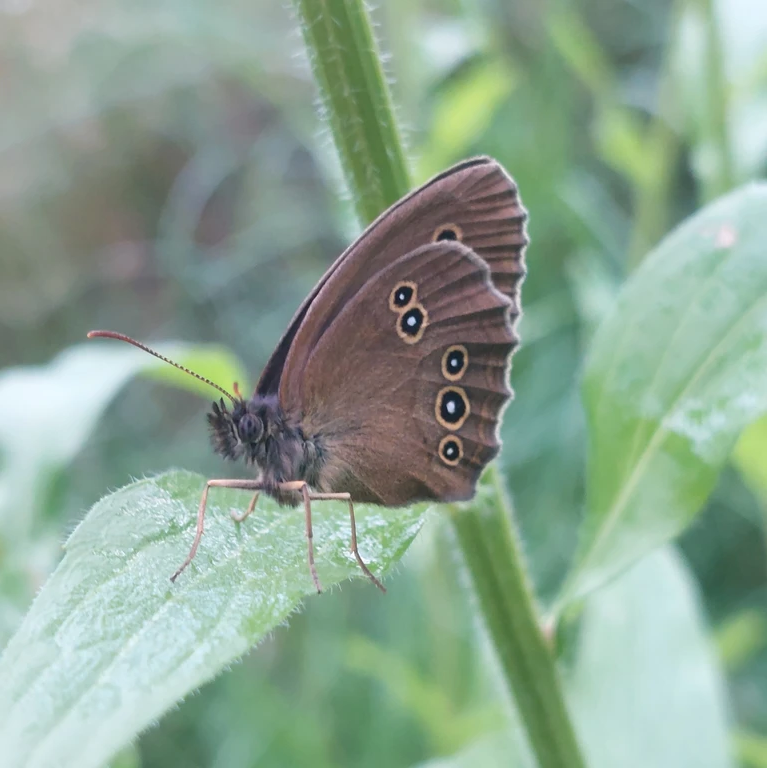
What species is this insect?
Aphantopus hyperantus
